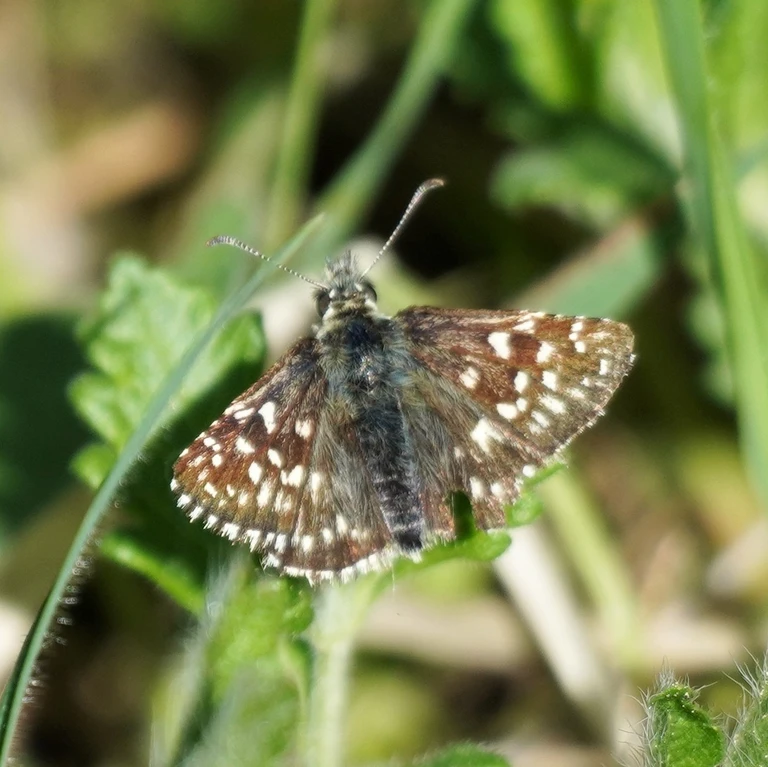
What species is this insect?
Pyrgus malvae
